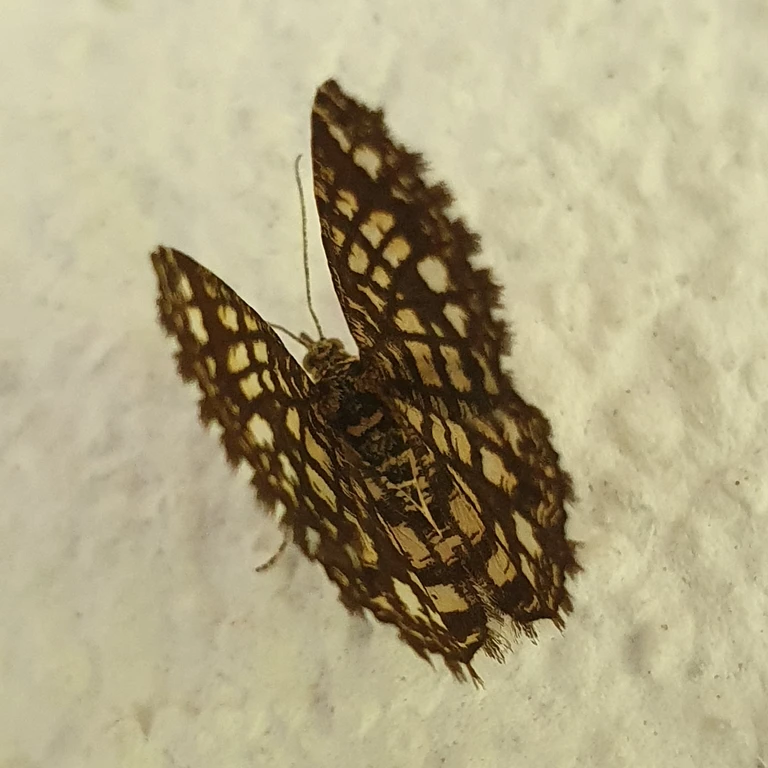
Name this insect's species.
Chiasmia clathrata
